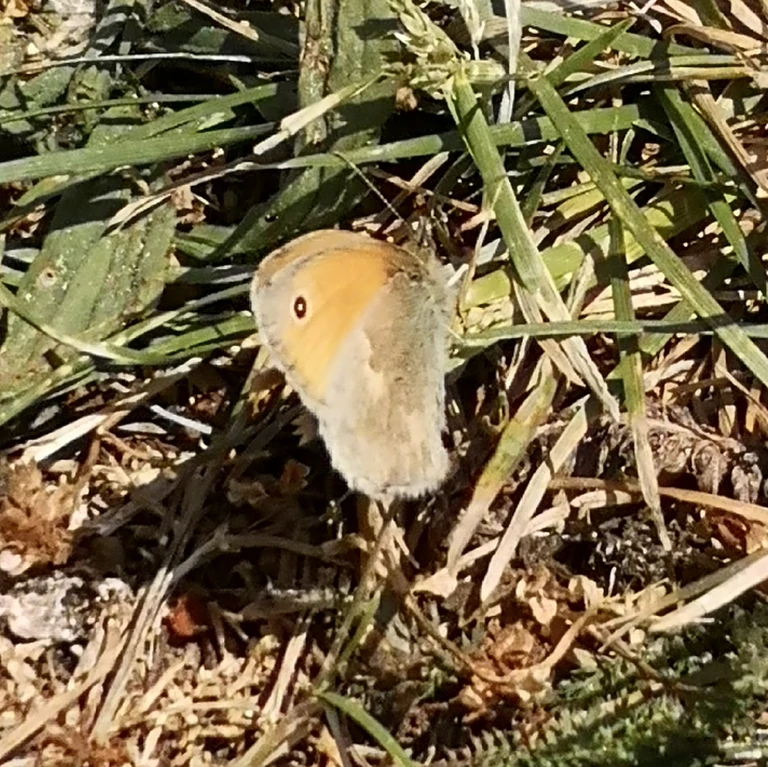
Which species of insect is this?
Coenonympha pamphilus
